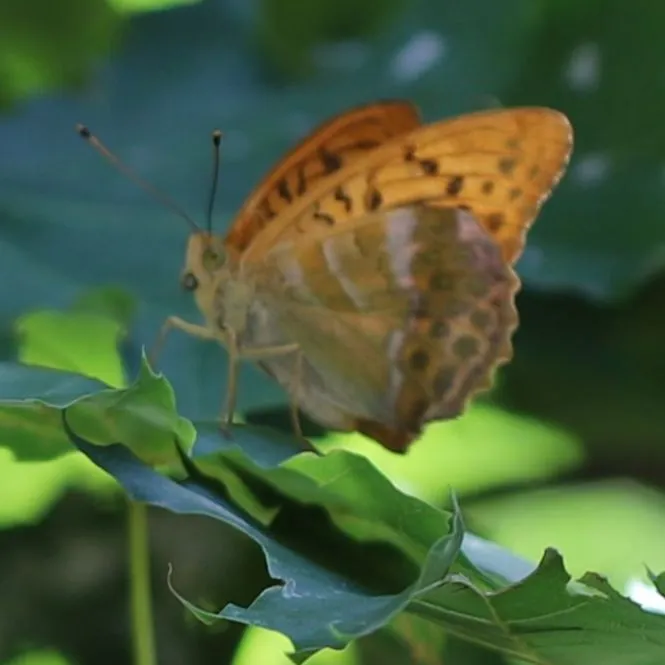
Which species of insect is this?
Argynnis paphia
